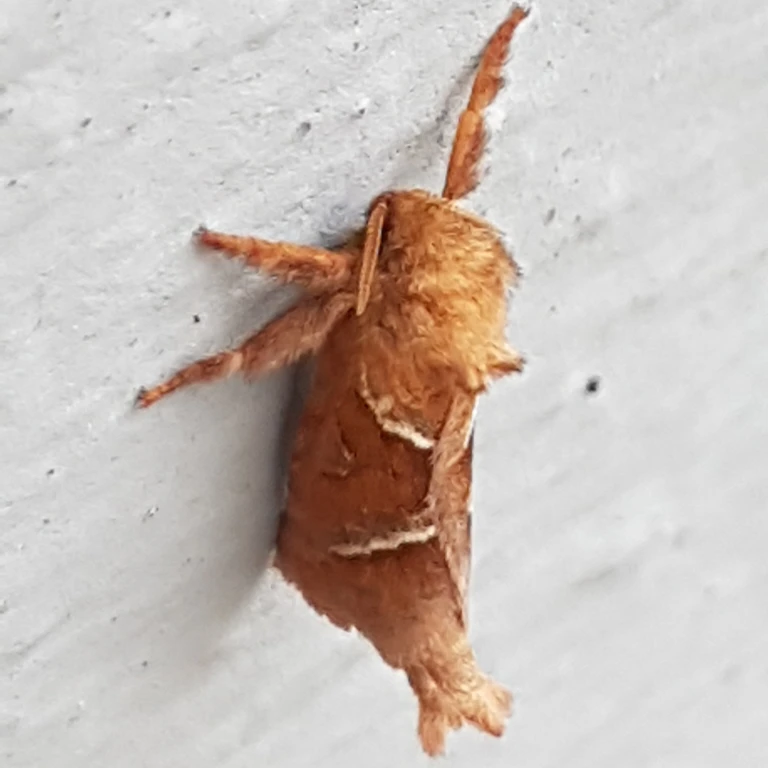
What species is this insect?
Triodia sylvina
